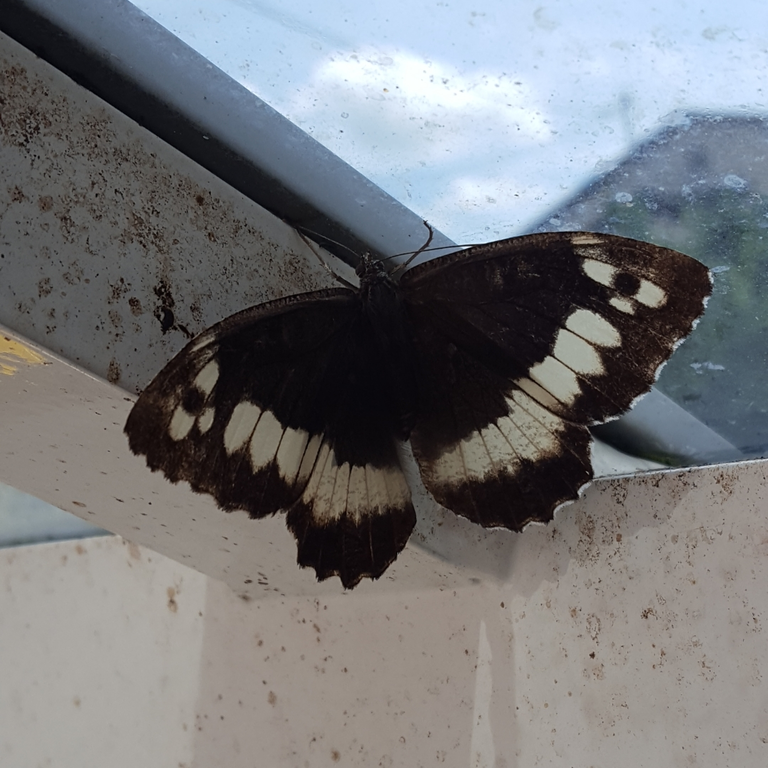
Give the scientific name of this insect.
Brintesia circe
